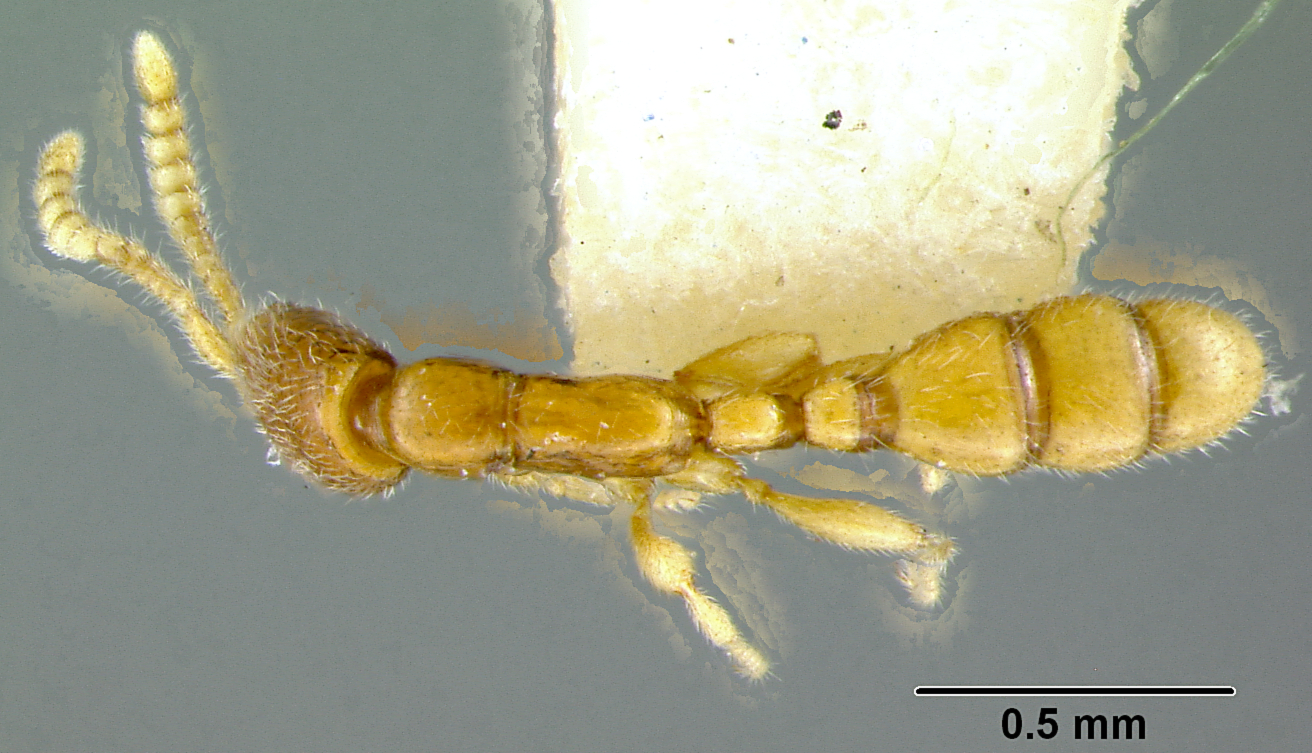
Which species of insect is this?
Leptanilloides biconstricta
